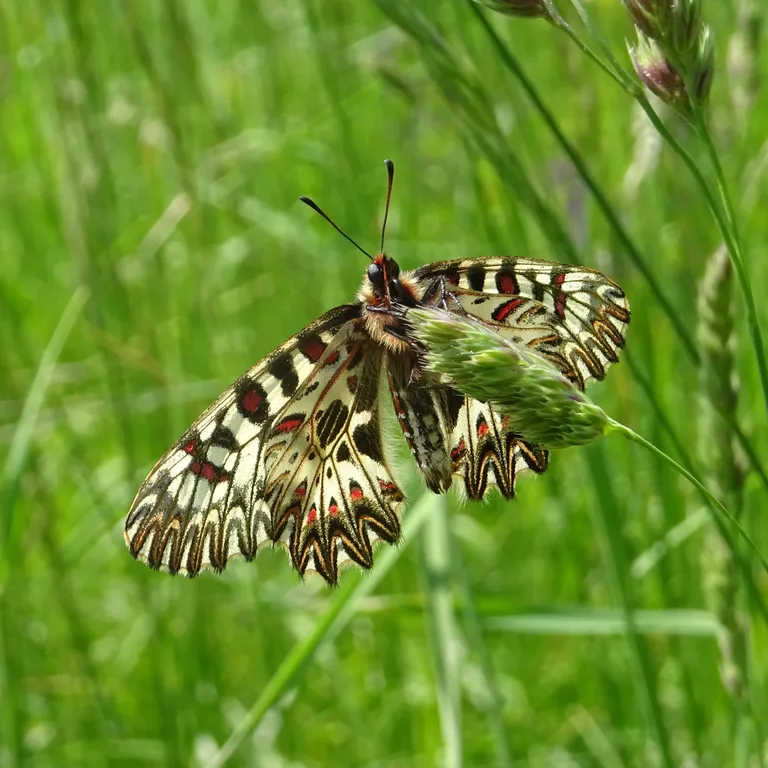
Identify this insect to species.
Zerynthia polyxena
